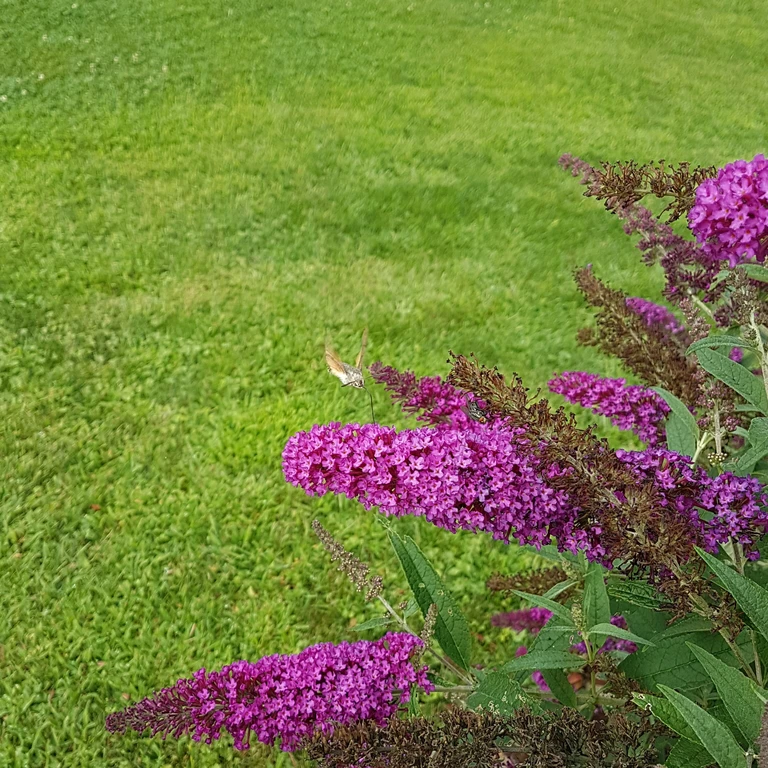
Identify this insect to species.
Macroglossum stellatarum
